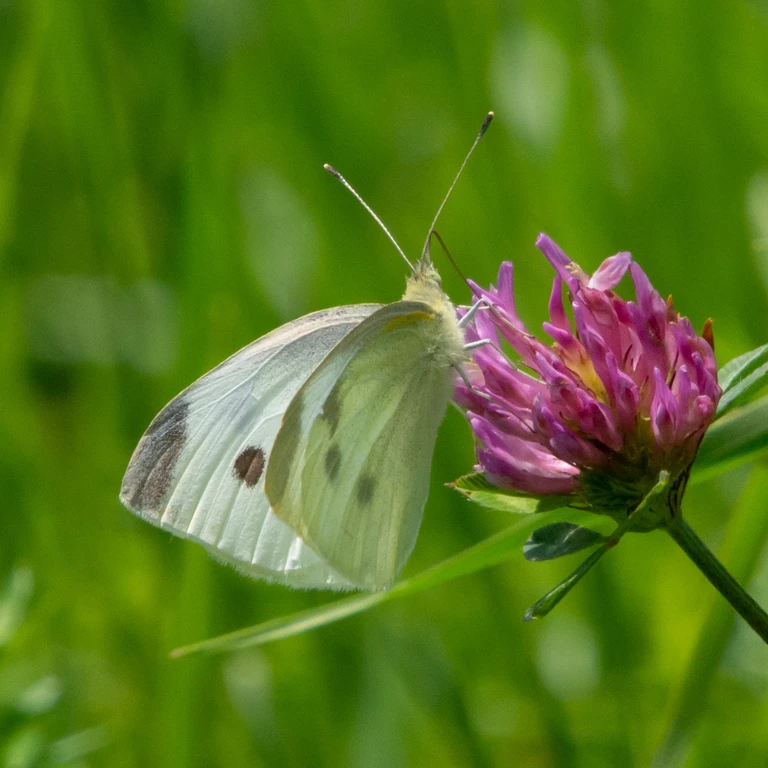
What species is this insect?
Pieris rapae
